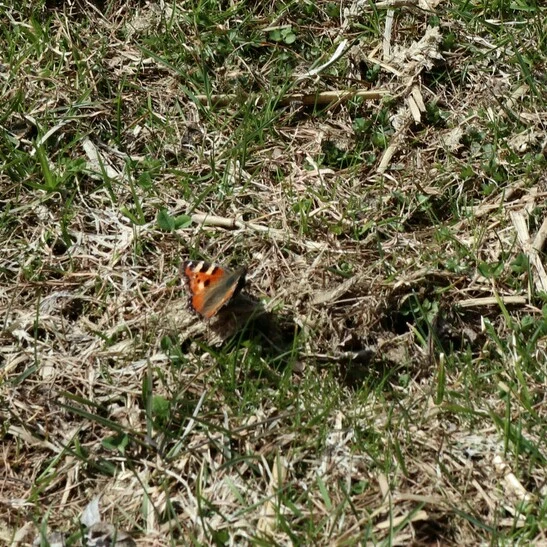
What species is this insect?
Aglais urticae
